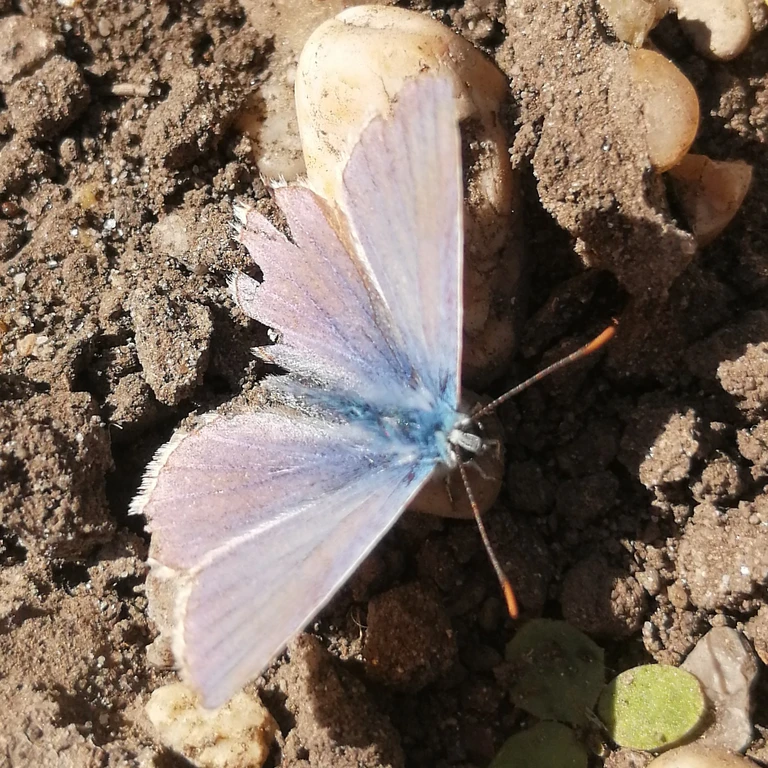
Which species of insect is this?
Polyommatus icarus
